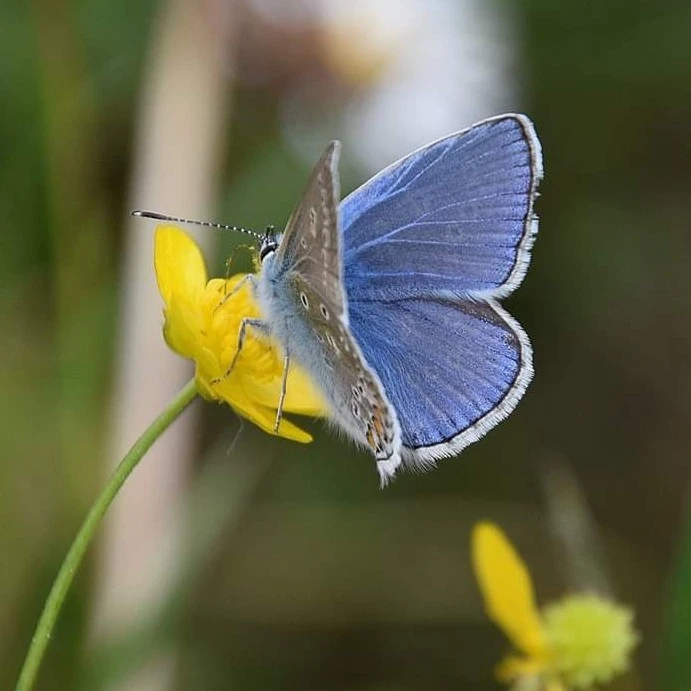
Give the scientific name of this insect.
Polyommatus icarus
